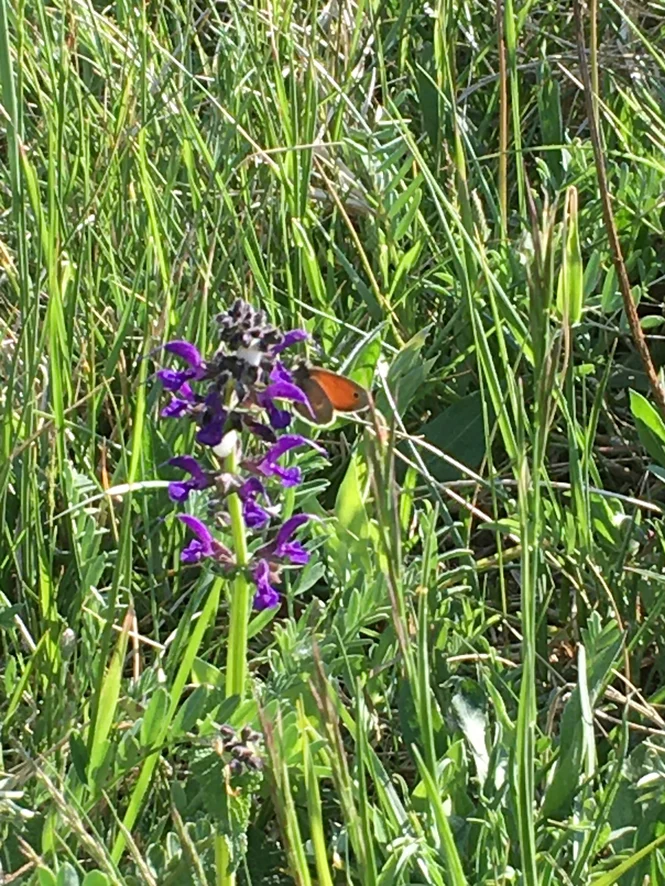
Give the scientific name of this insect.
Coenonympha pamphilus
